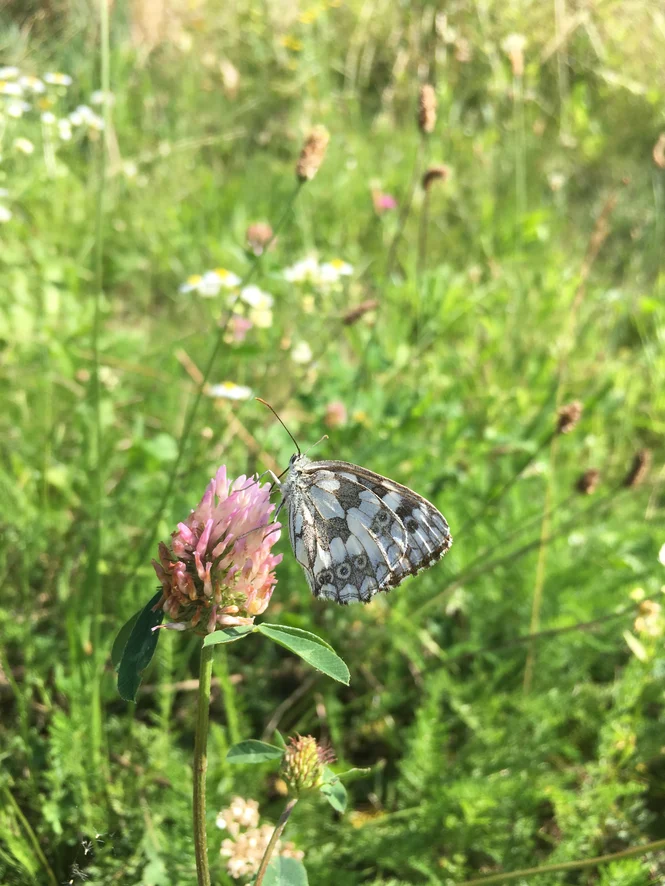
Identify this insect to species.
Melanargia galathea
